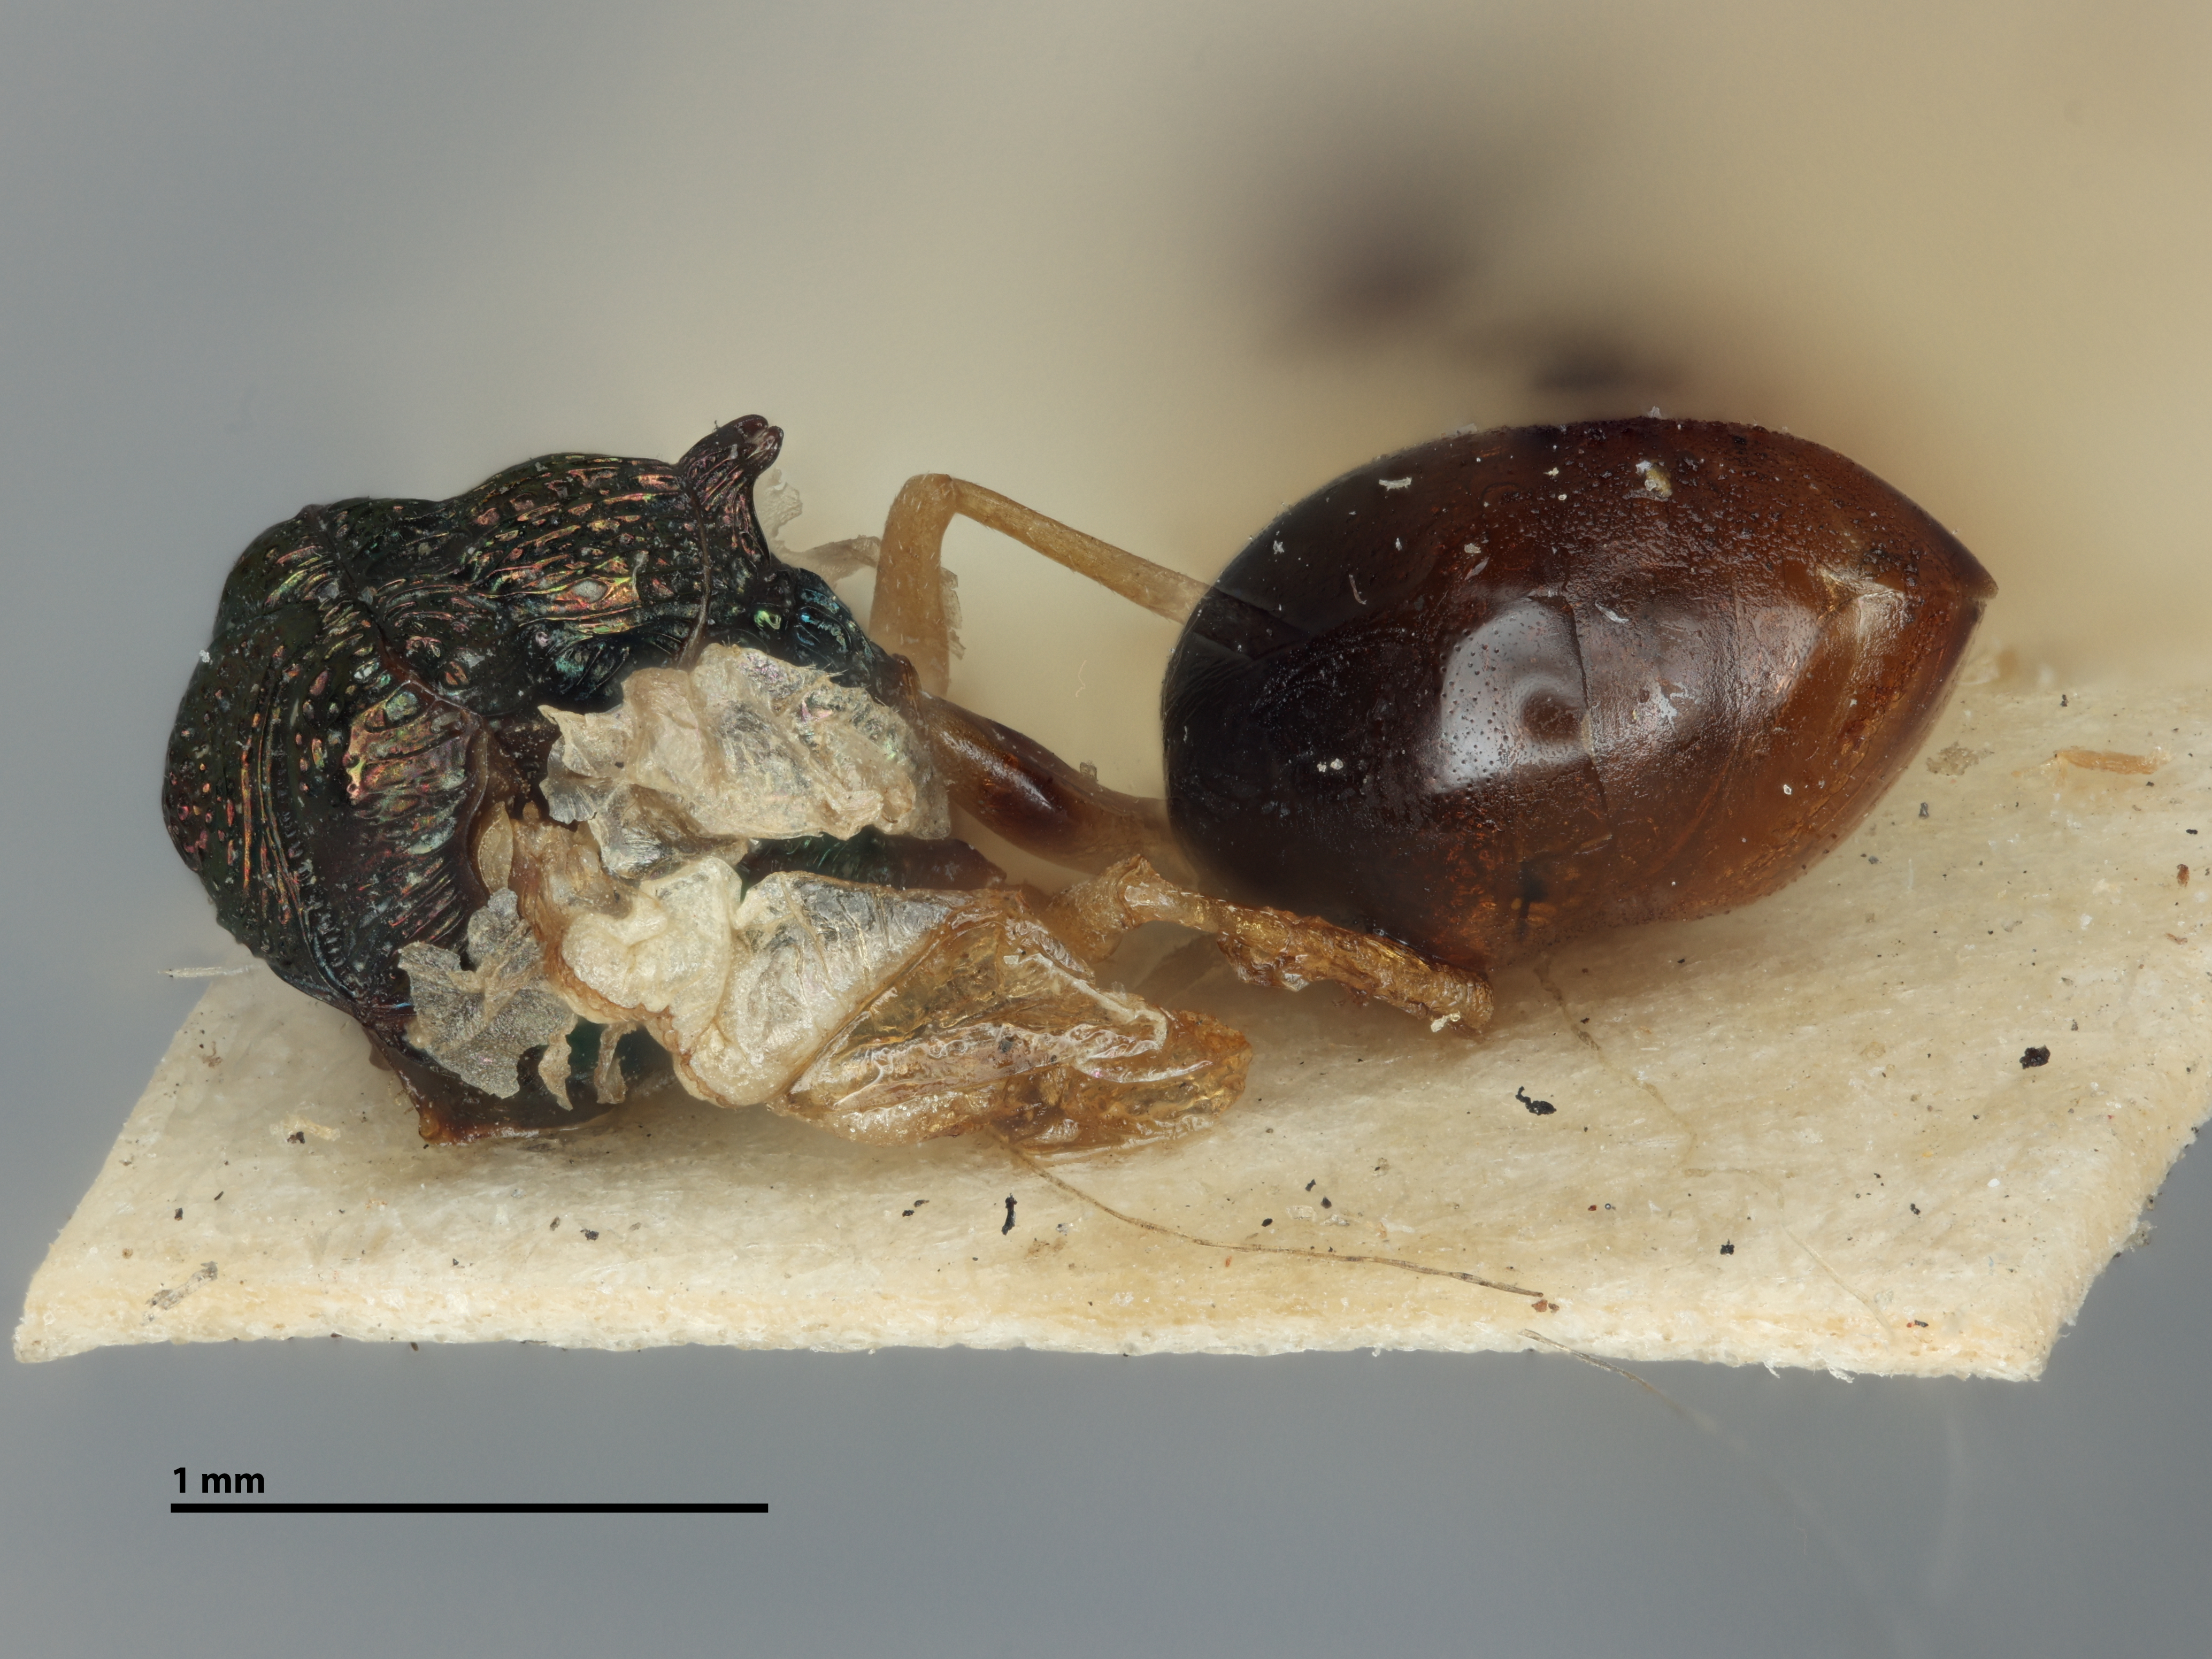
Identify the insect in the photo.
Schizaspidia polyrhachicida
